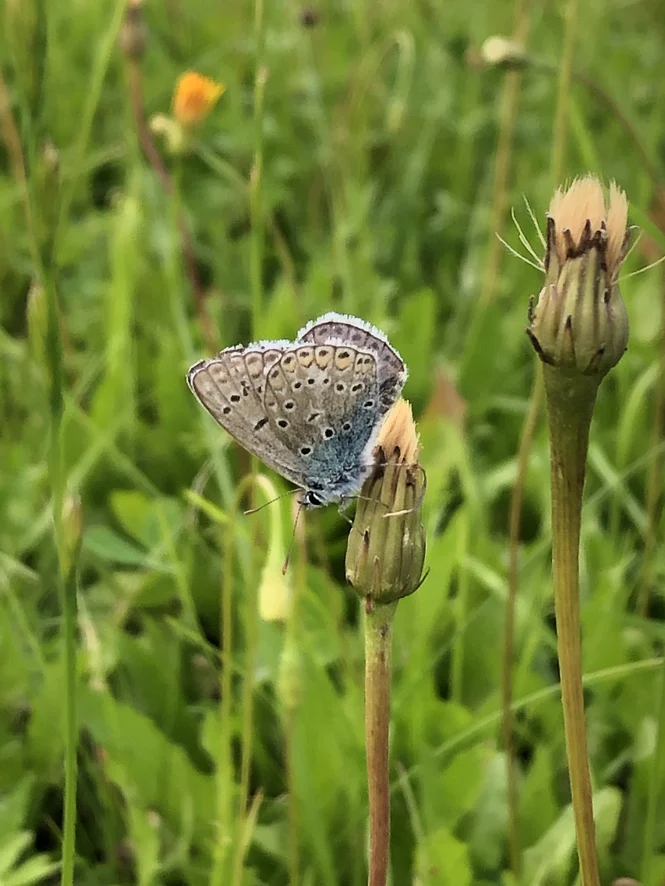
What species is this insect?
Polyommatus icarus
